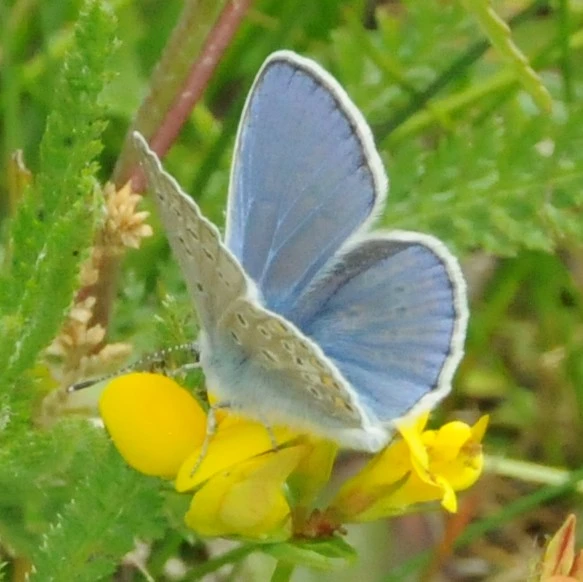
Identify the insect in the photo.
Polyommatus icarus
